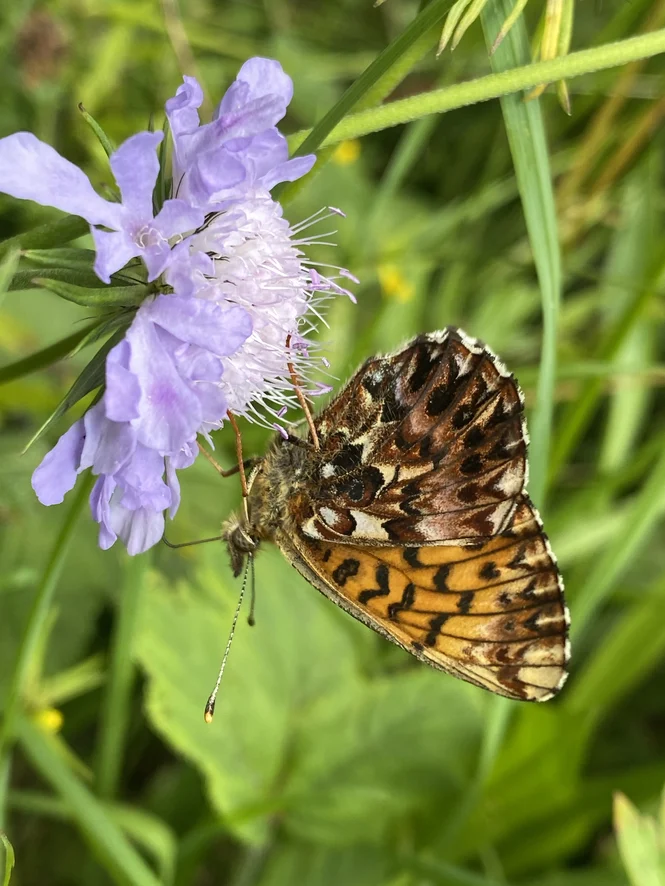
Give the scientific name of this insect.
Boloria titania
